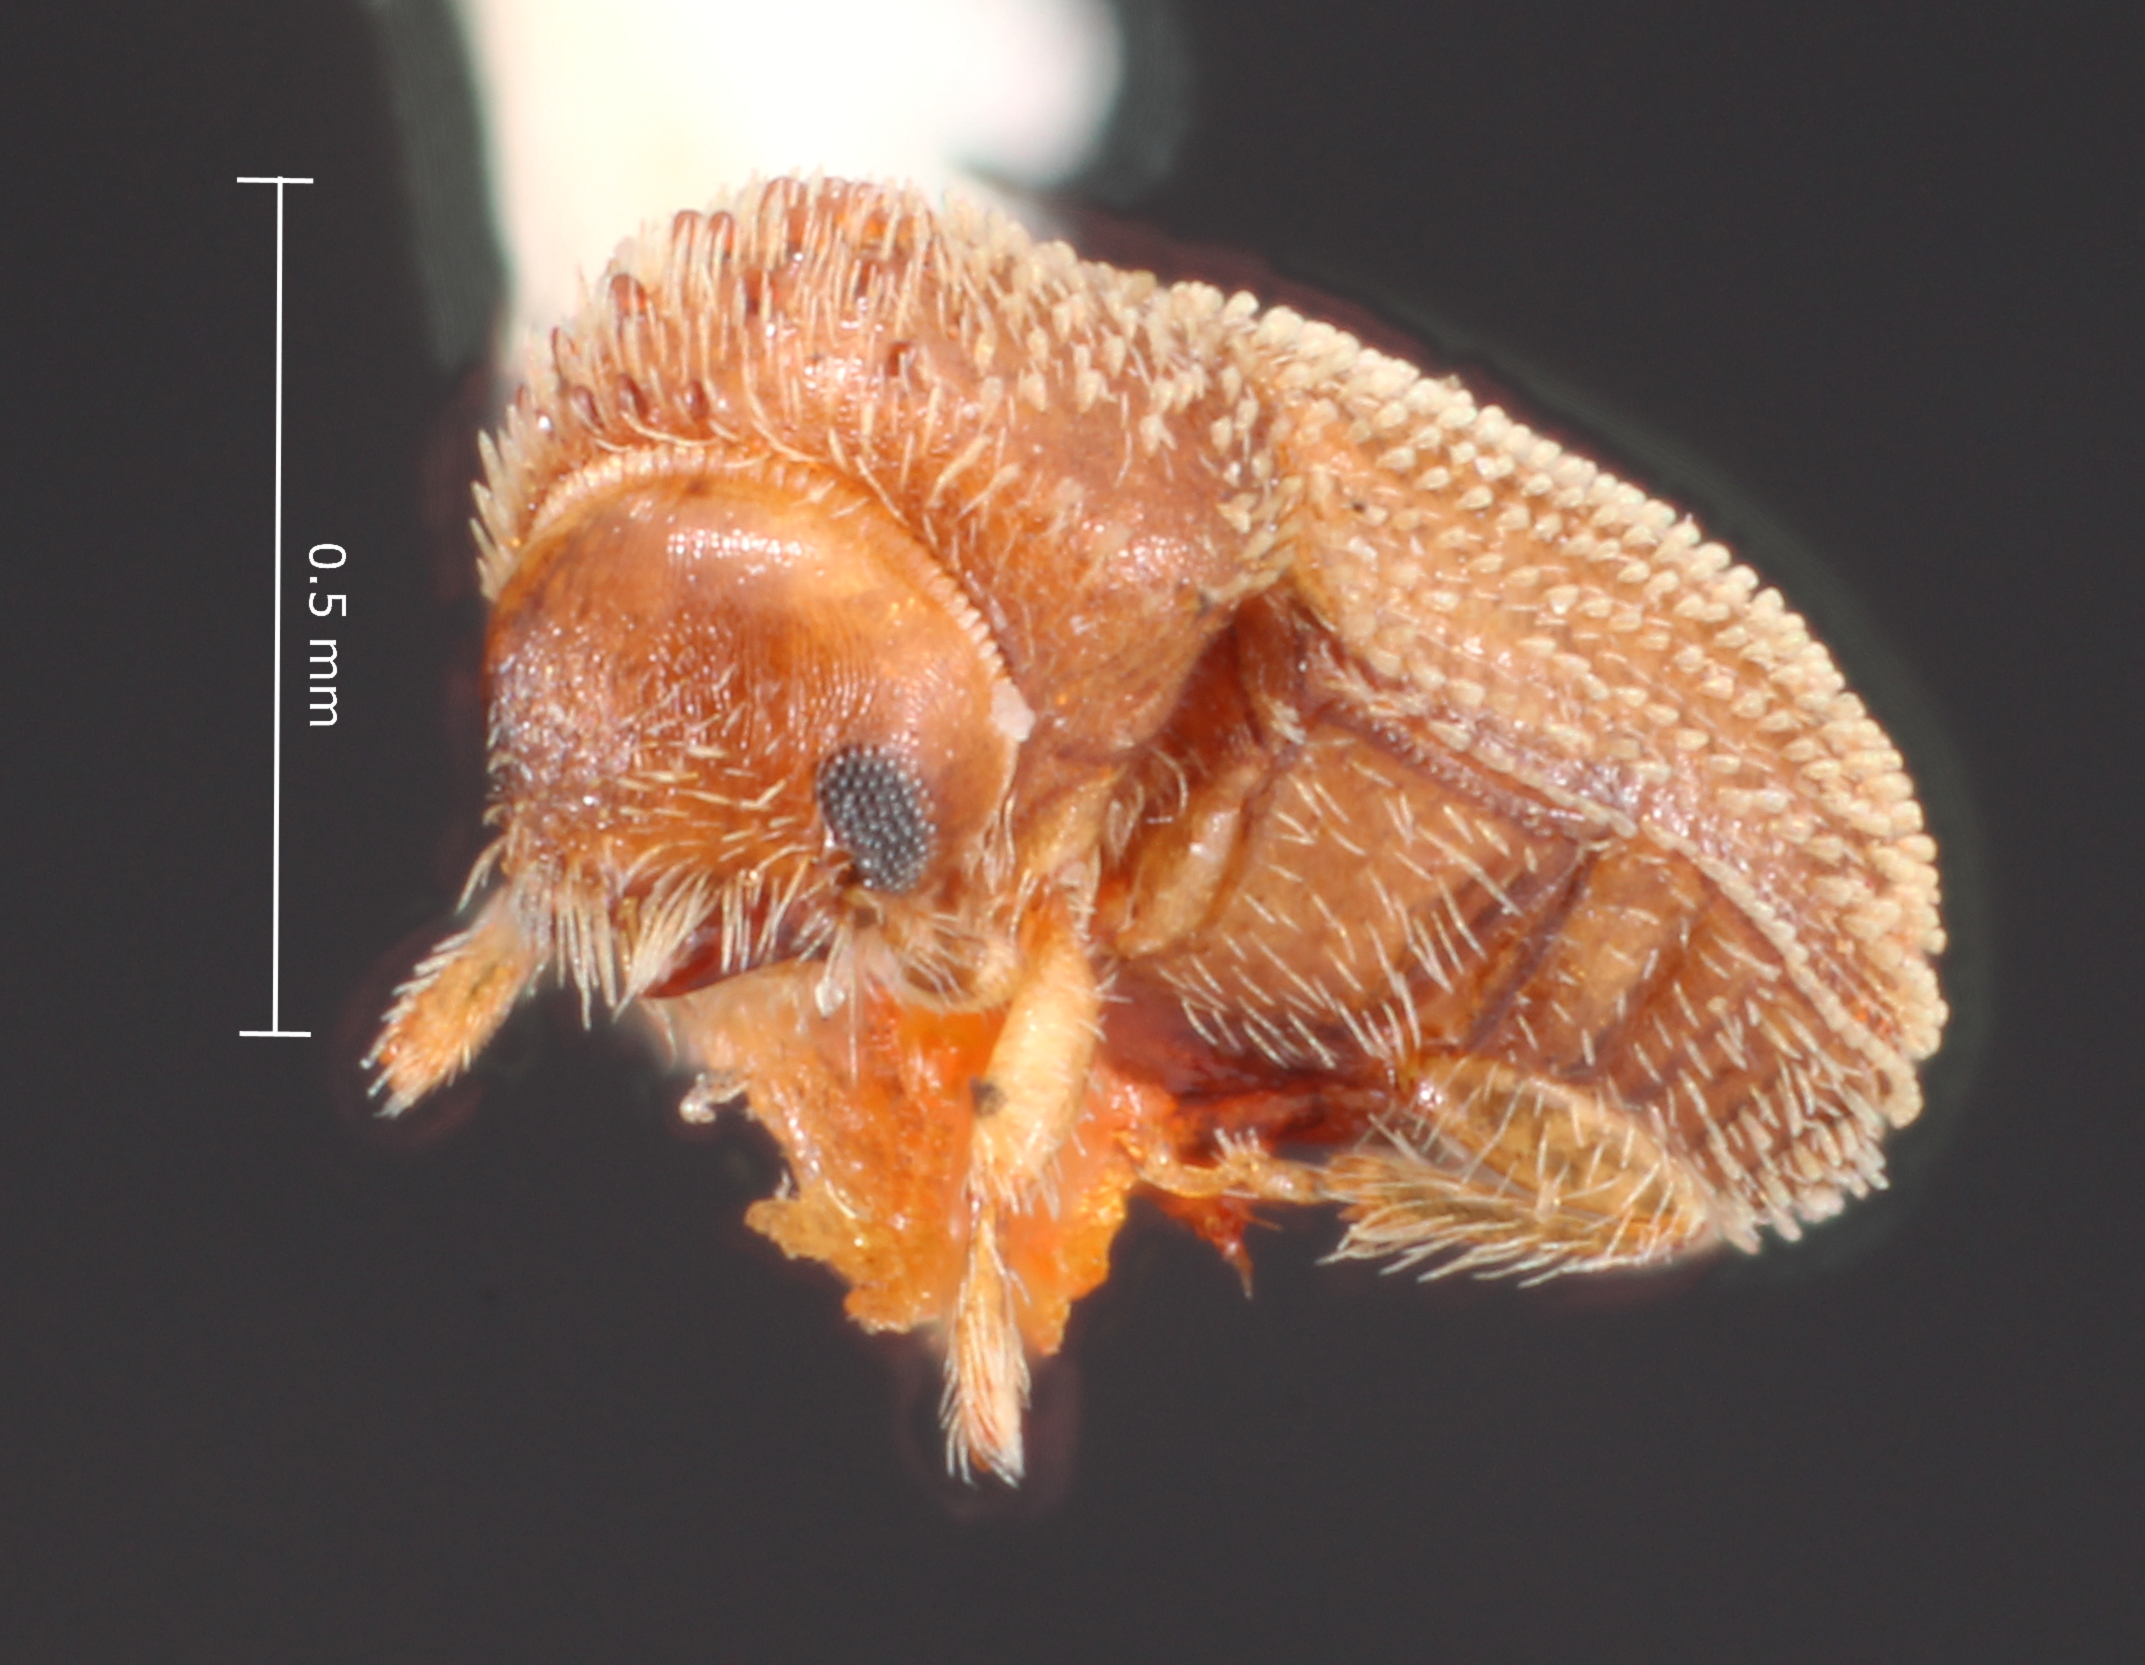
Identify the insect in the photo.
Hypothenemus pubescens
